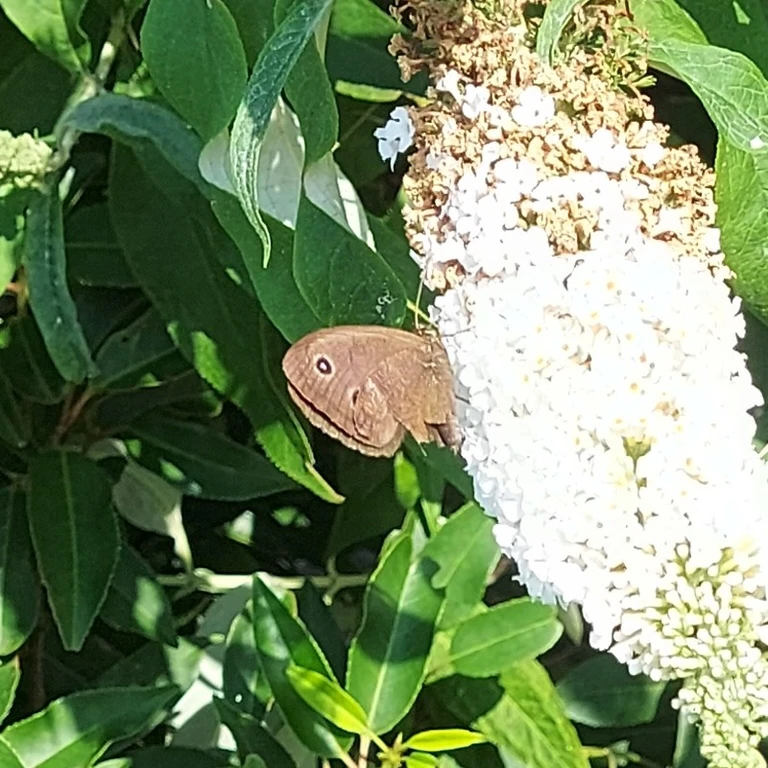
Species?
Minois dryas
